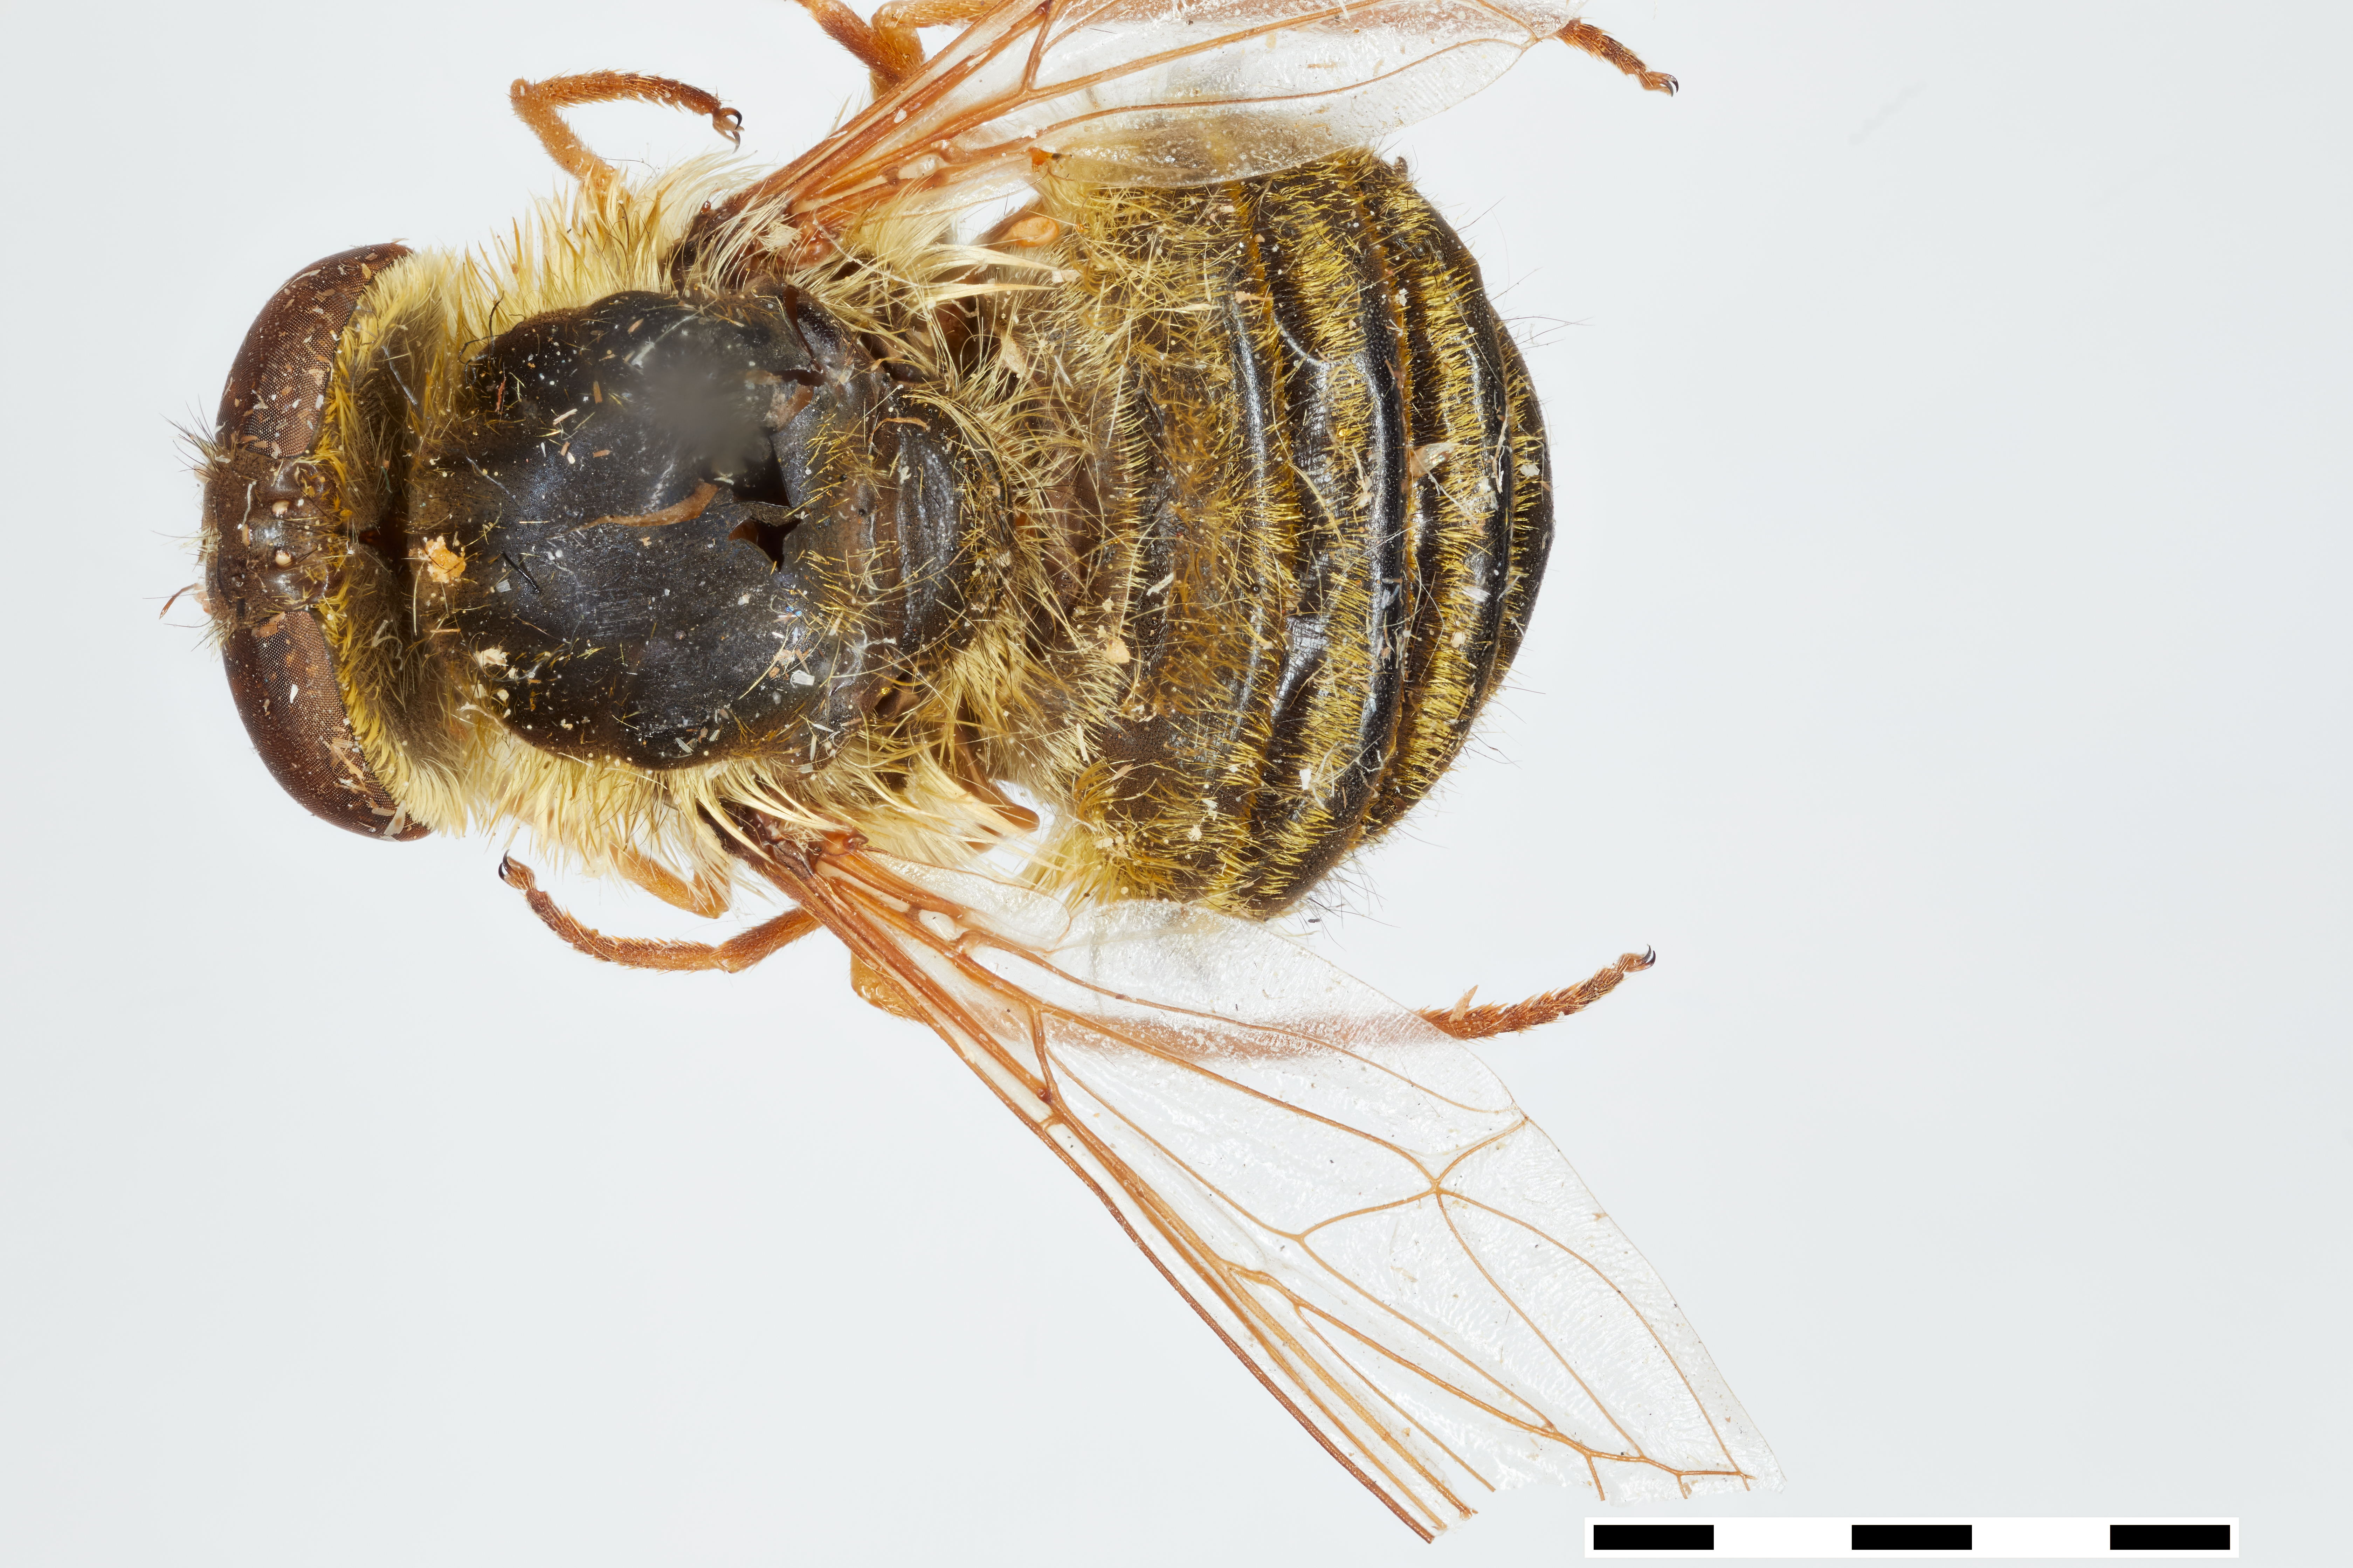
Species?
Neorhynchocephalus mexicanus
